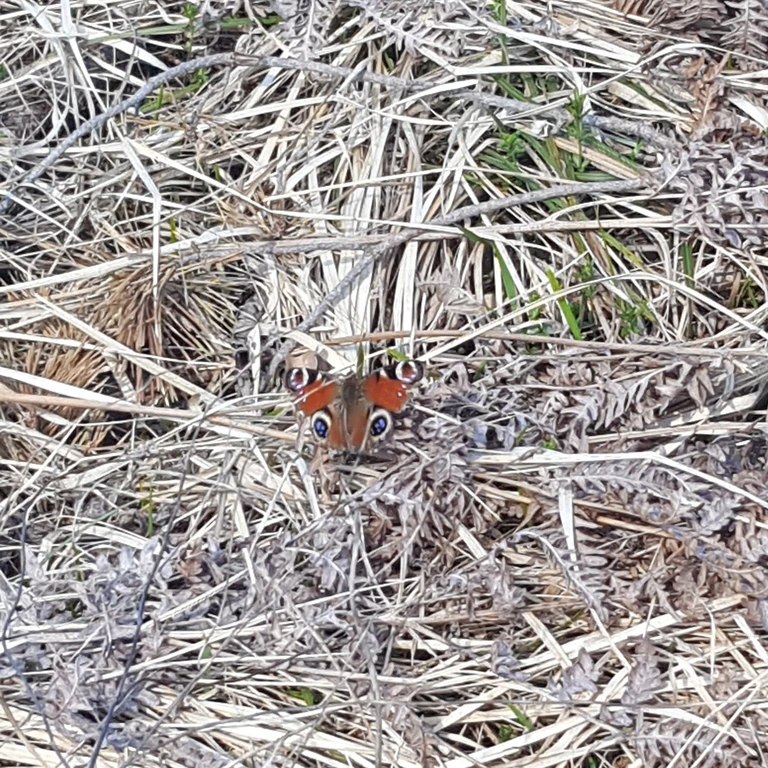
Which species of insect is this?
Aglais io
